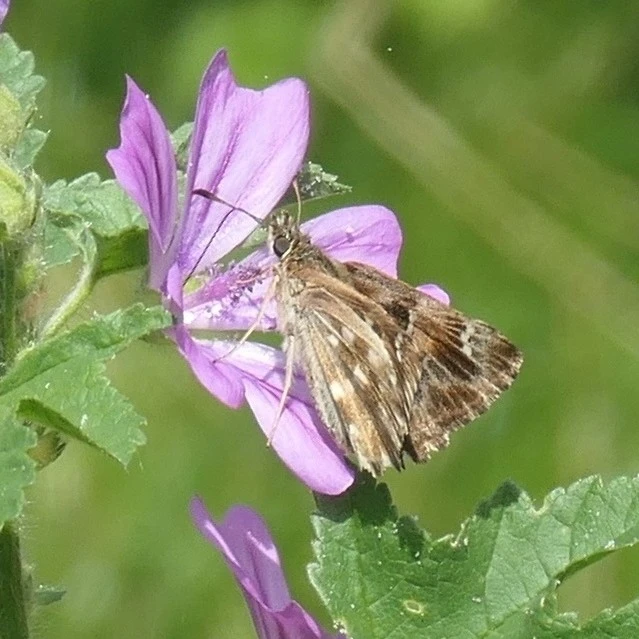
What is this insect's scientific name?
Carcharodus alceae
